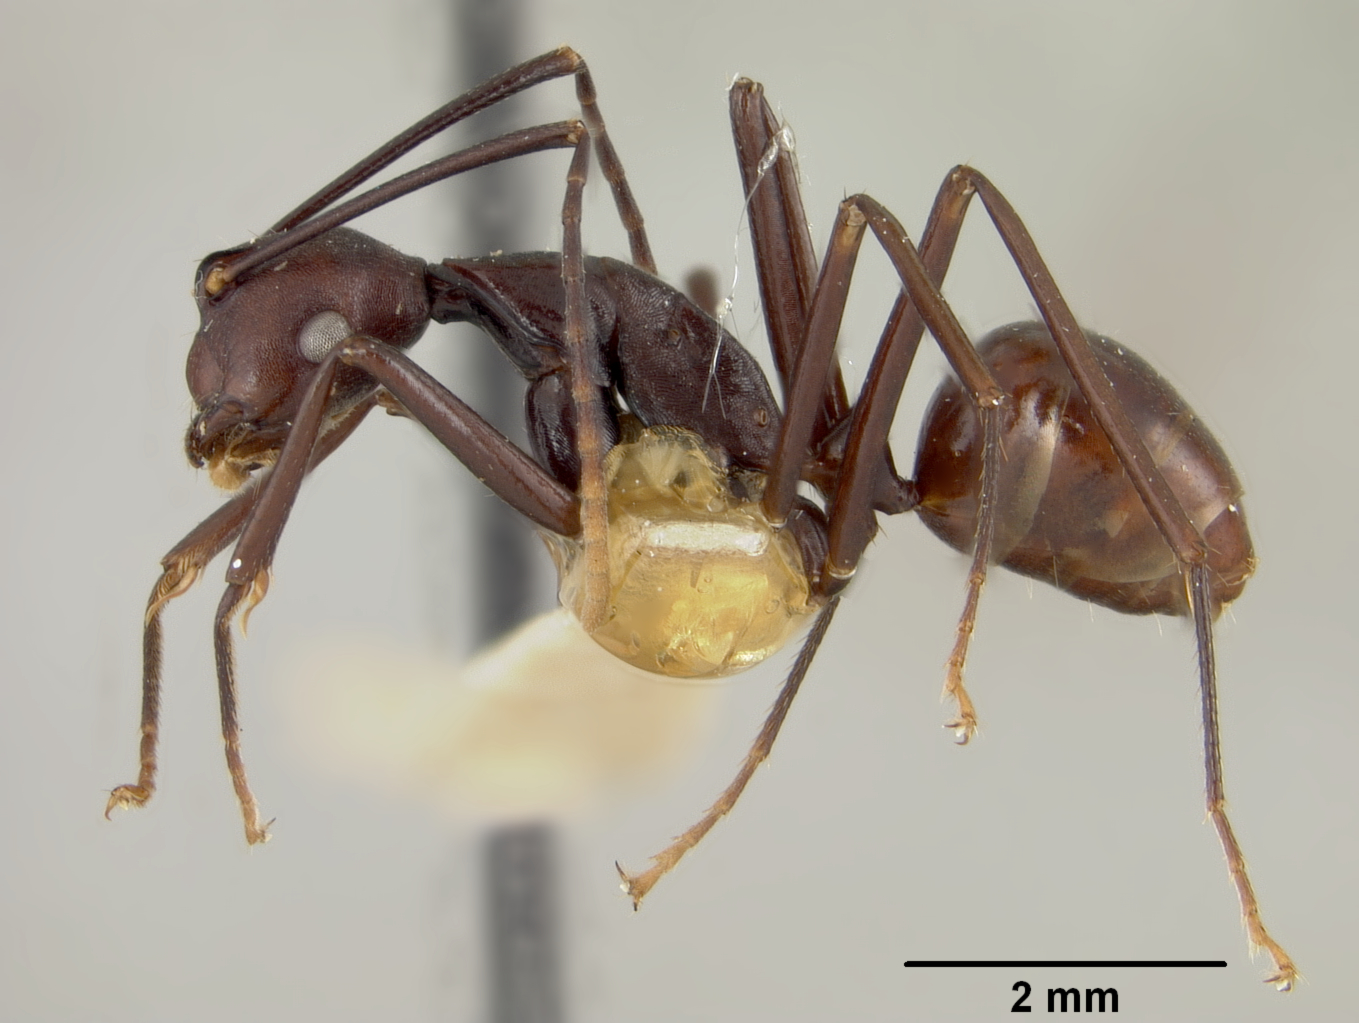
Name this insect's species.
Dendromyrmex apicalis
